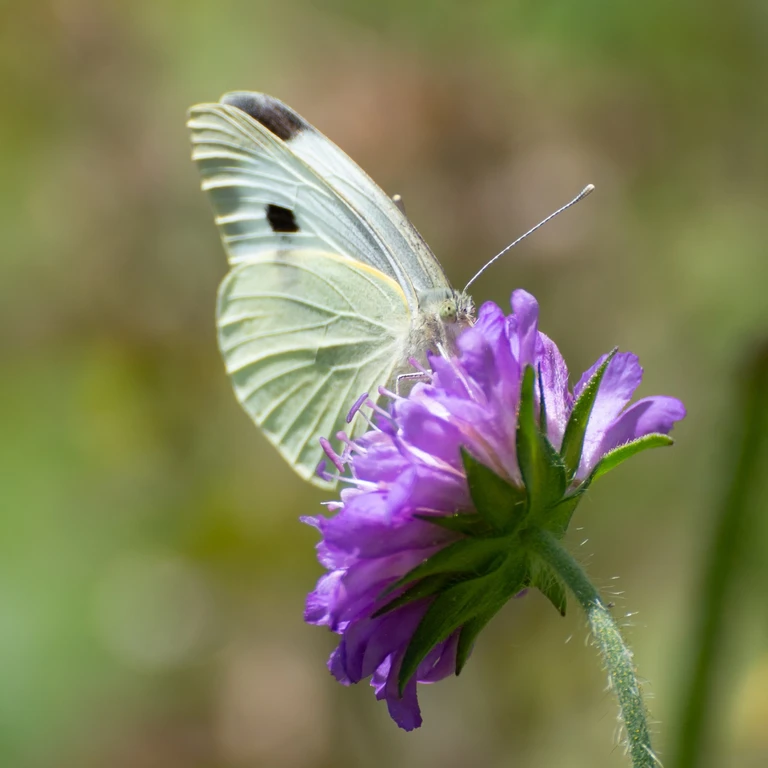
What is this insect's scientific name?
Pieris brassicae
